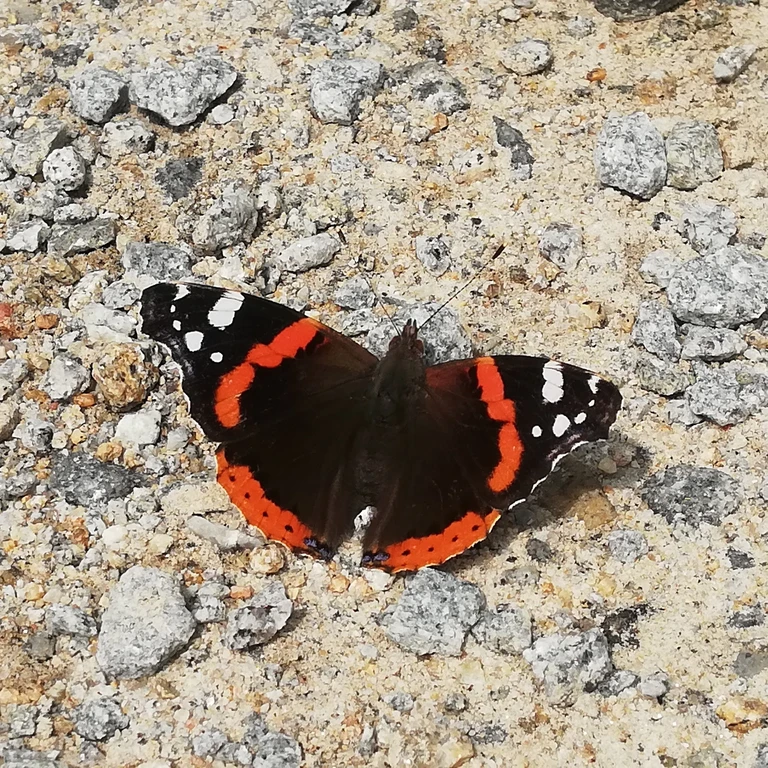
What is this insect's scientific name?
Vanessa atalanta
